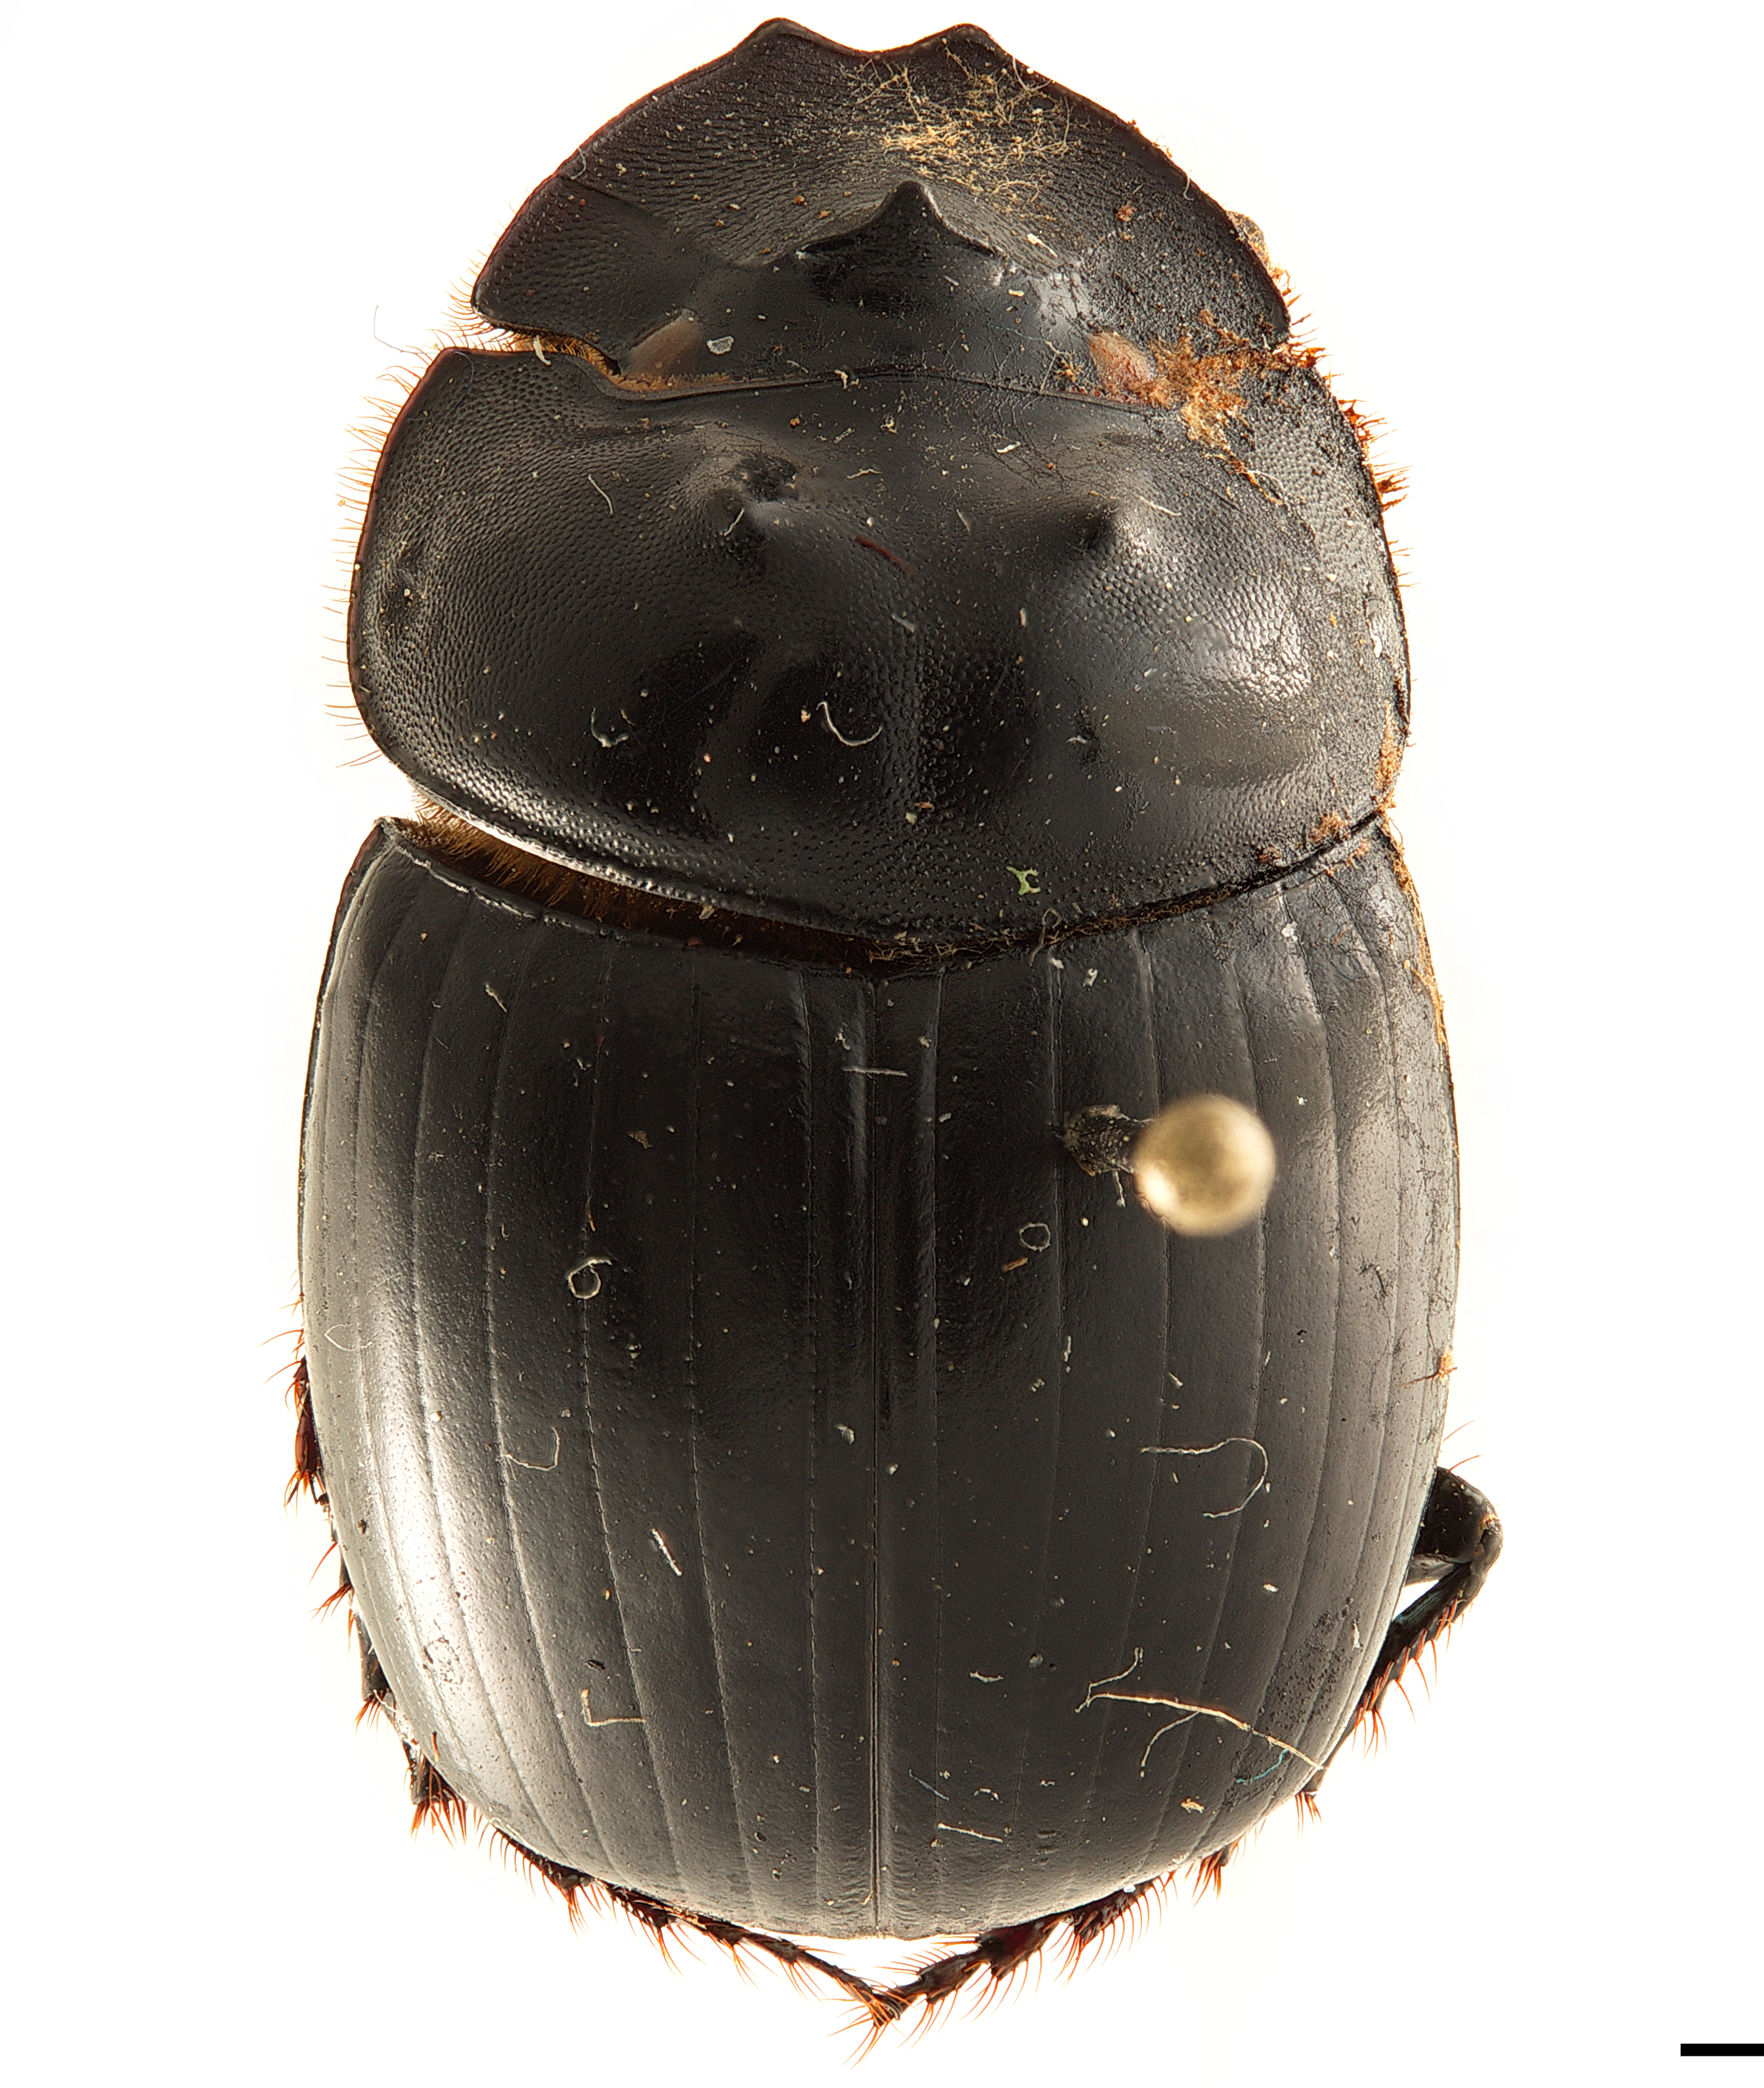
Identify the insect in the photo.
Catharsius erechtheus
